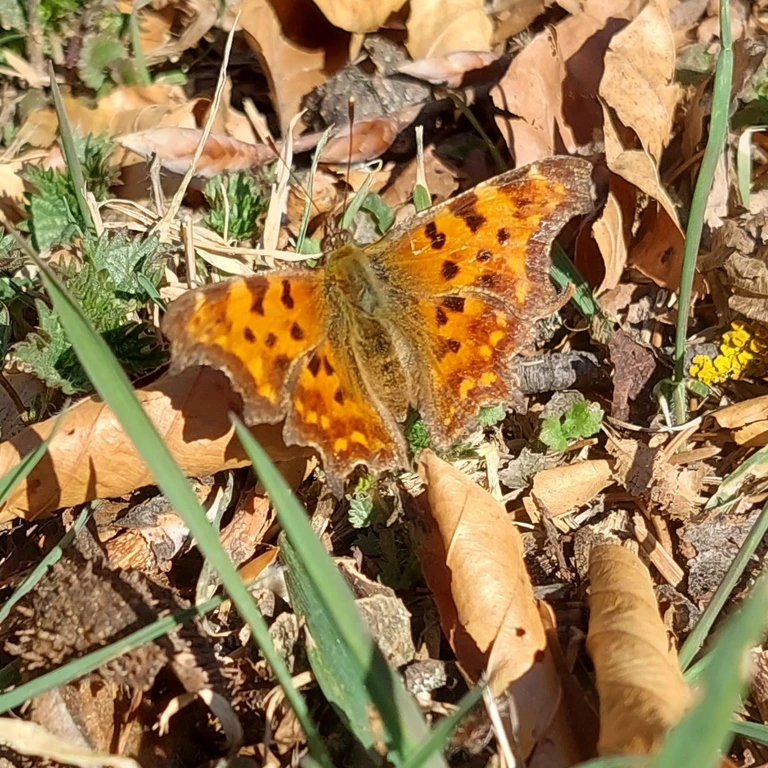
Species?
Polygonia c-album
